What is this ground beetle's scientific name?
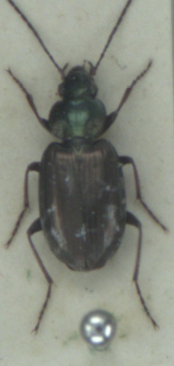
Agonum muelleri
